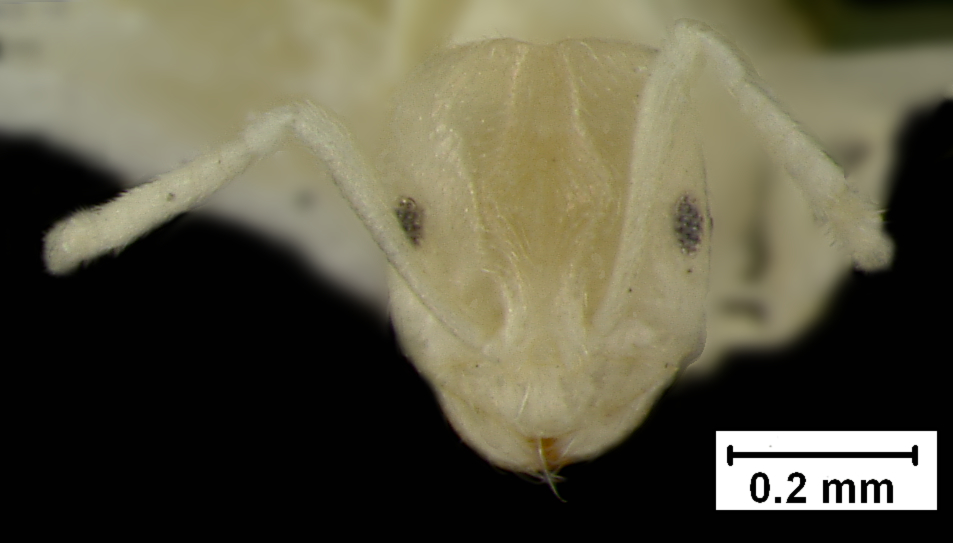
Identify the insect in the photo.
Brachymyrmex depilis
